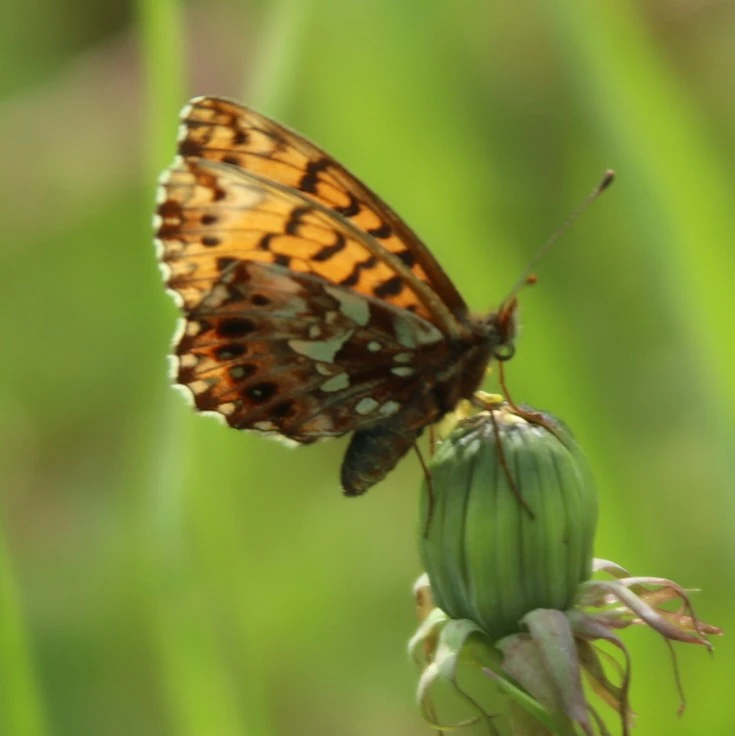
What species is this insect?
Boloria dia
